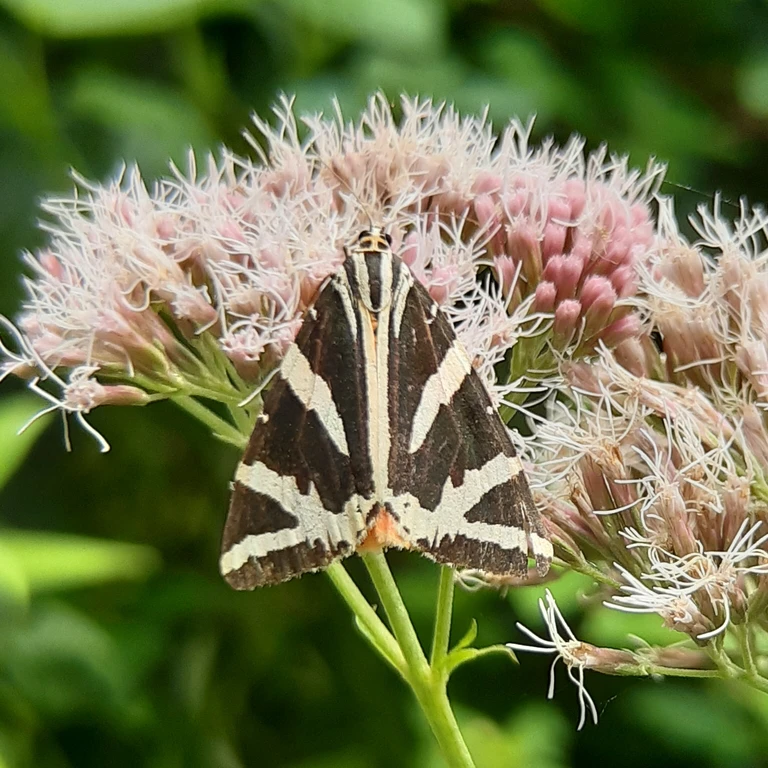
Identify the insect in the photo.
Euplagia quadripunctaria
